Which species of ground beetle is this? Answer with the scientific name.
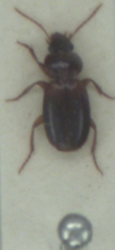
Masoreus wetterhallii
